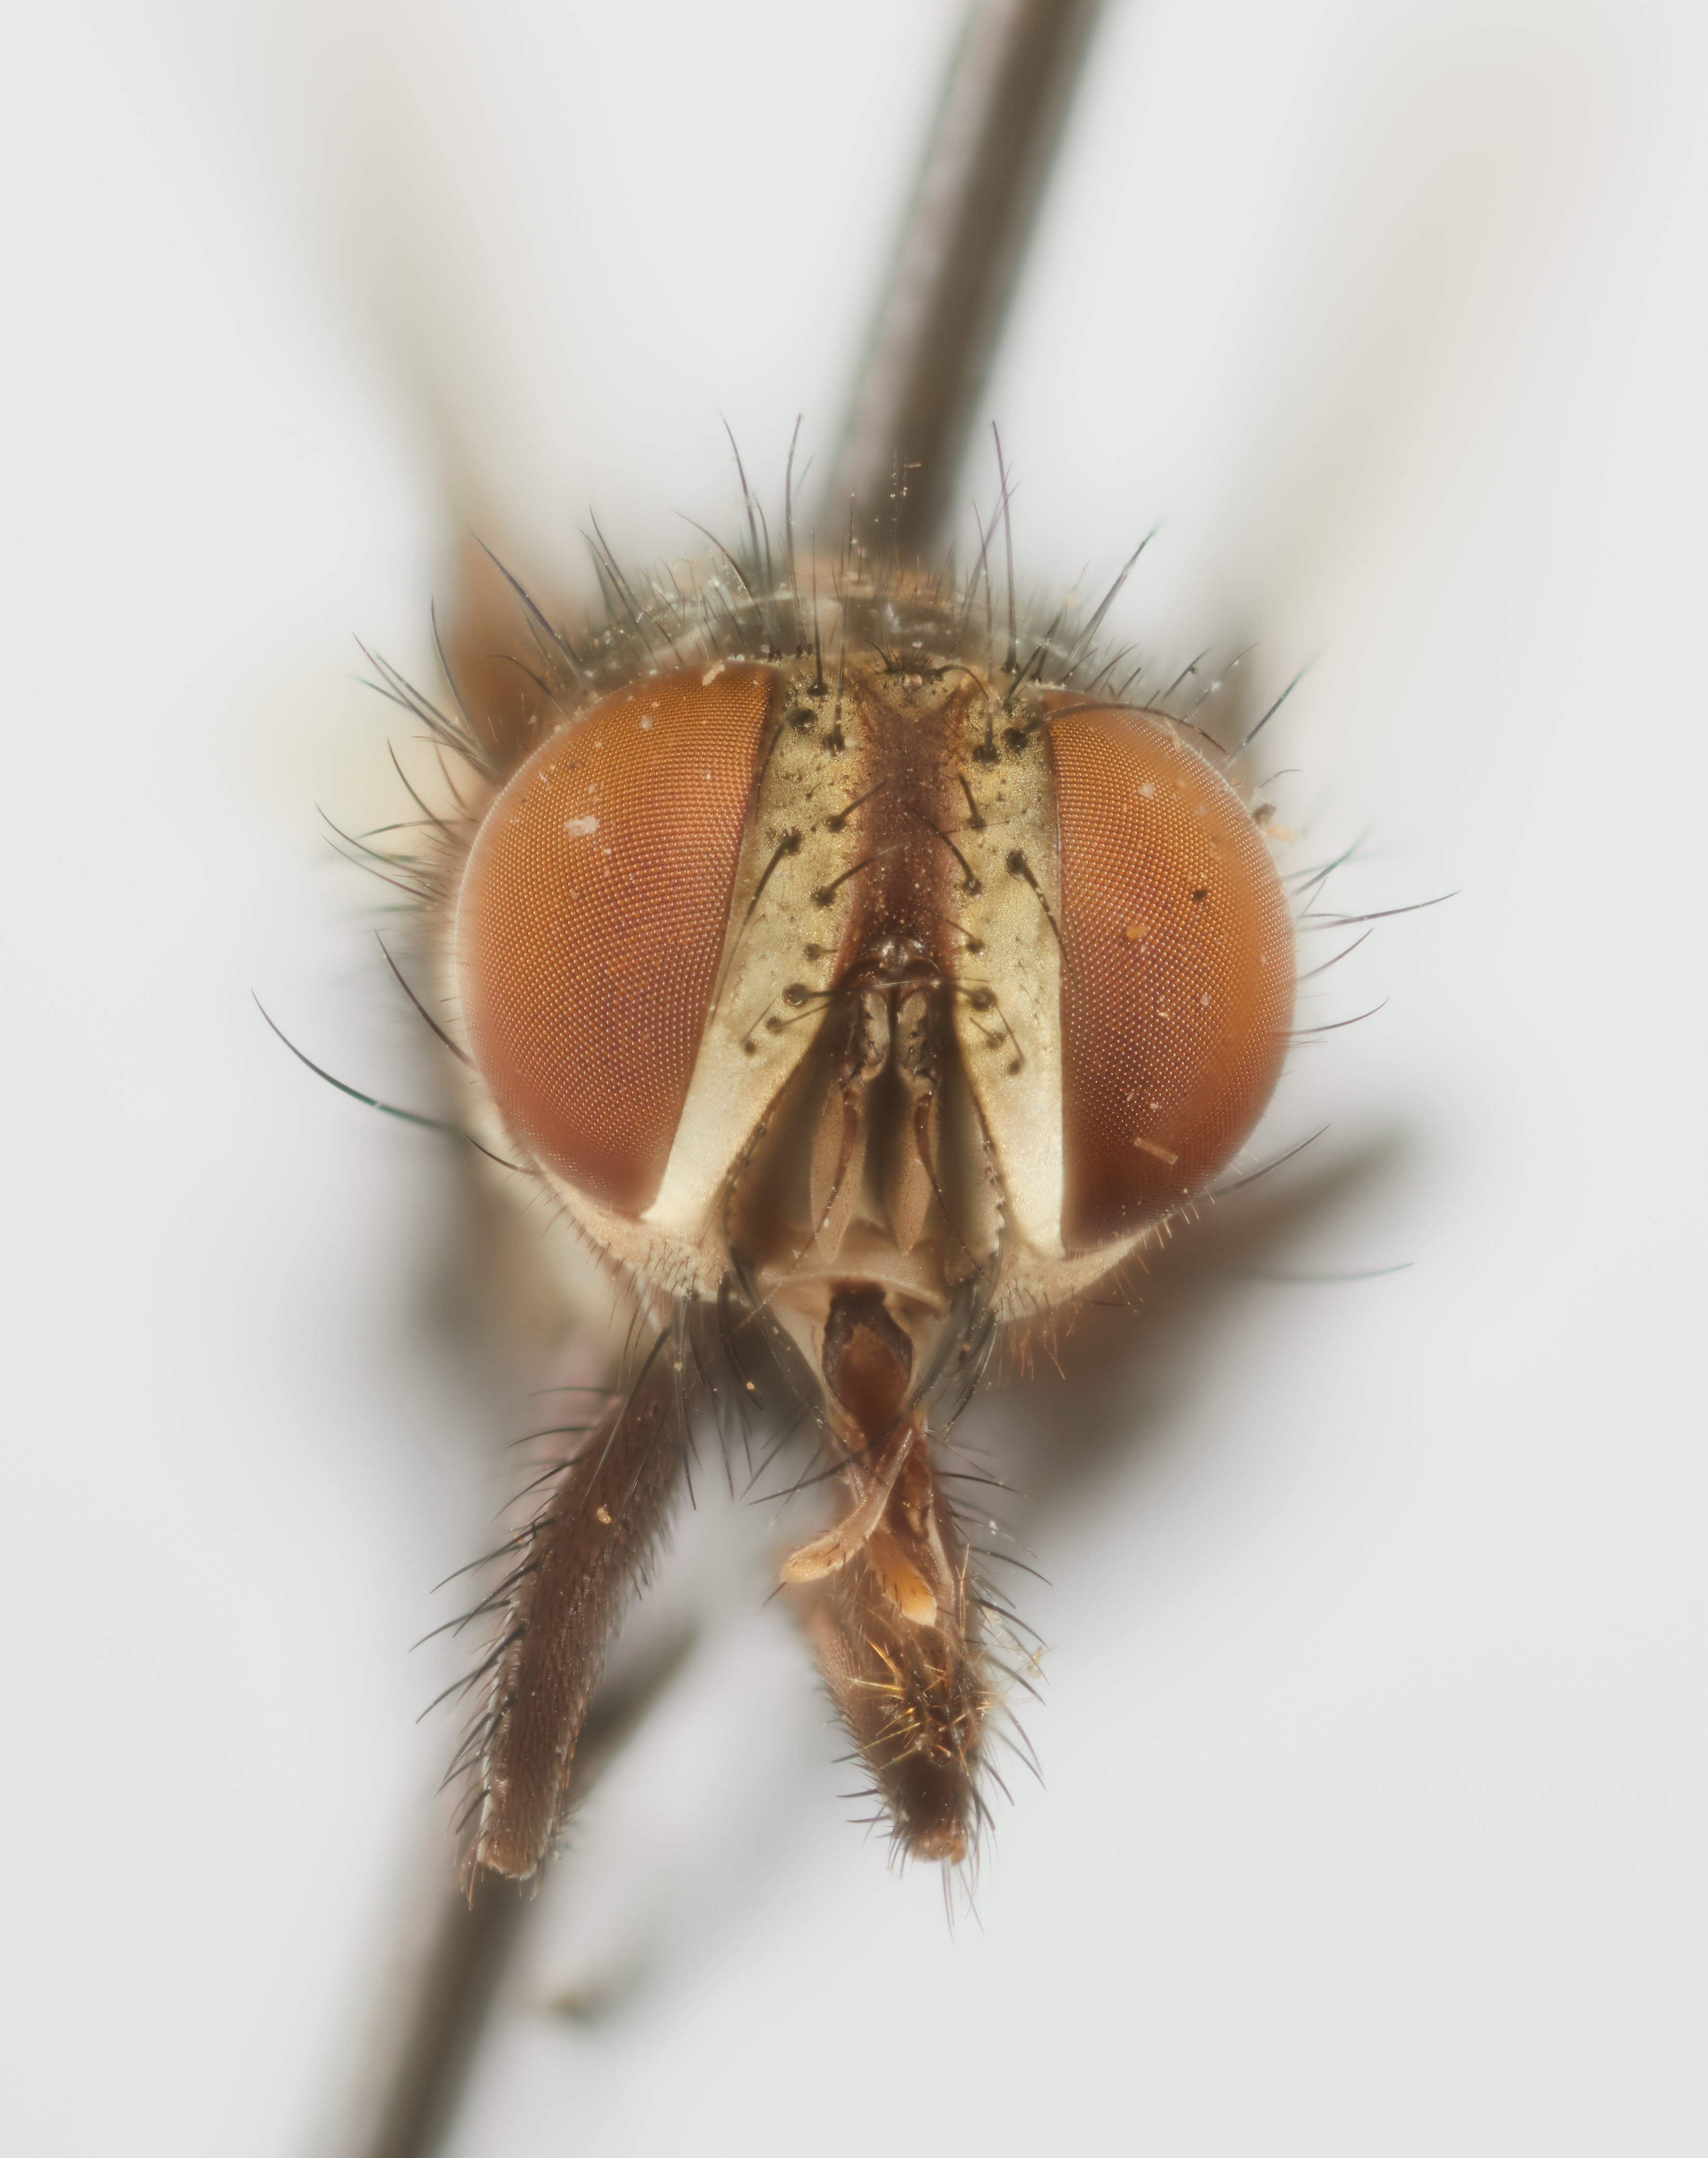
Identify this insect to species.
Austrolydella assimilis
